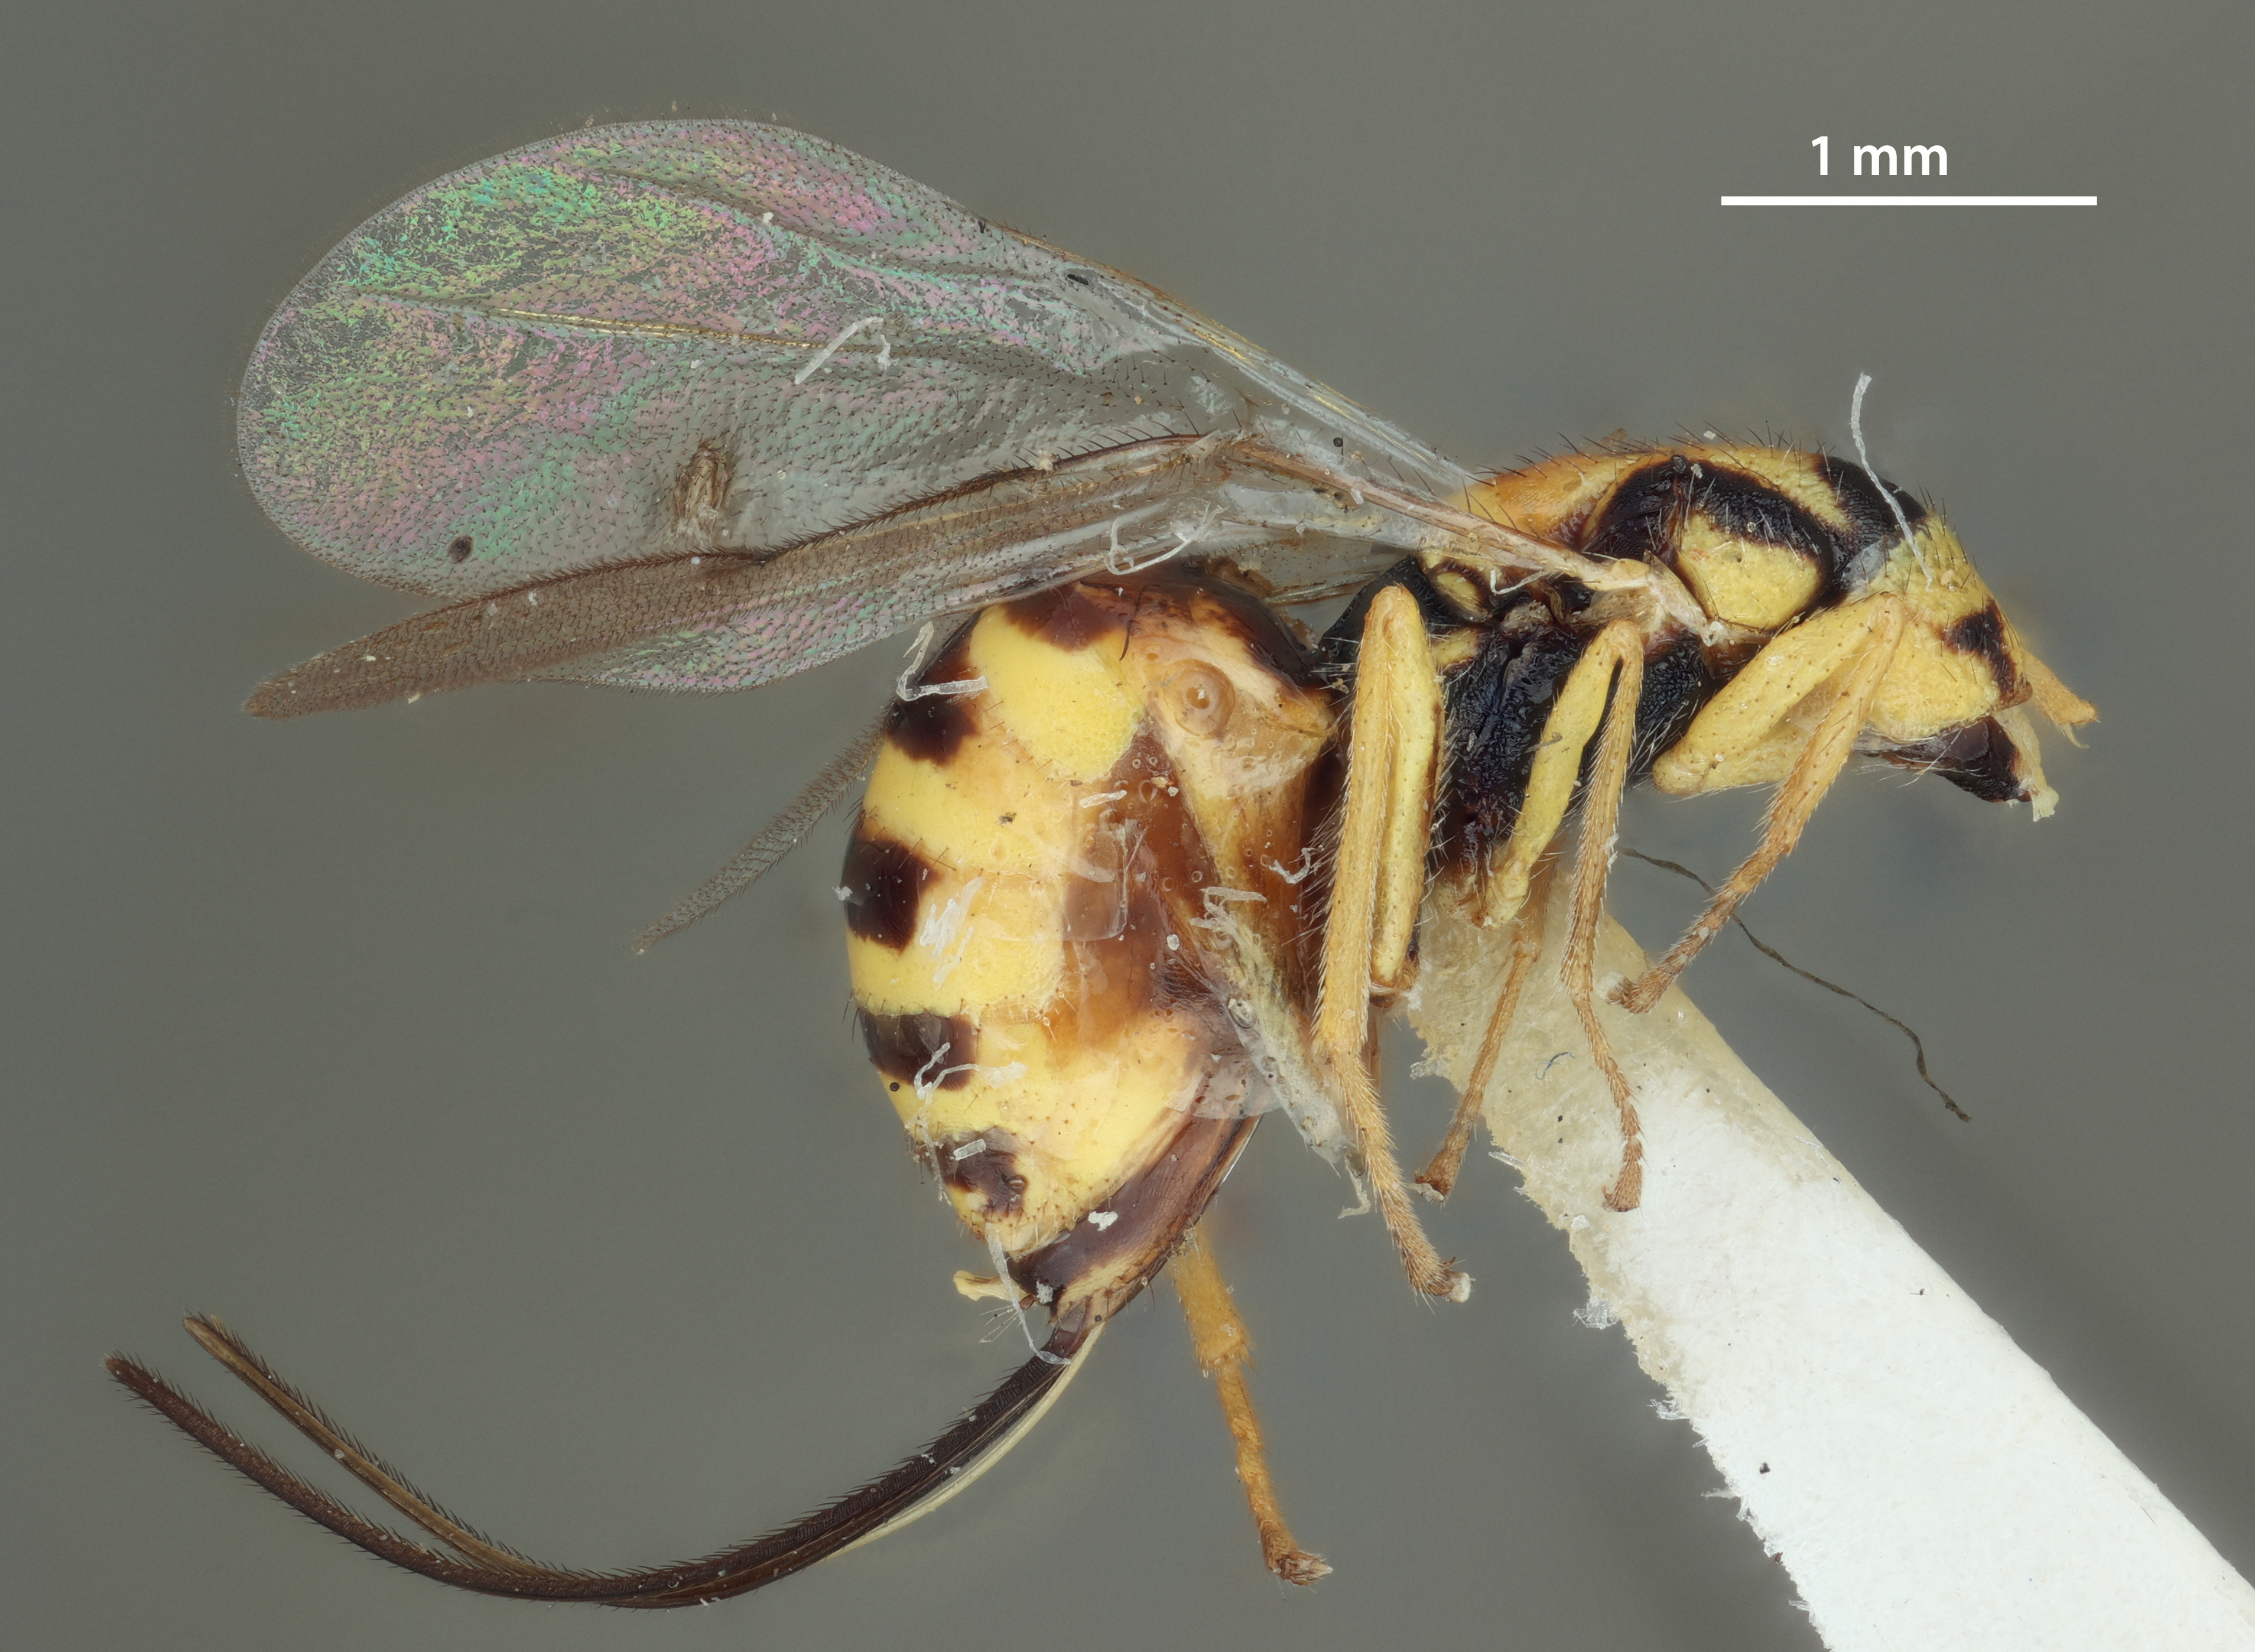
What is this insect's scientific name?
Megastigmus milleri
